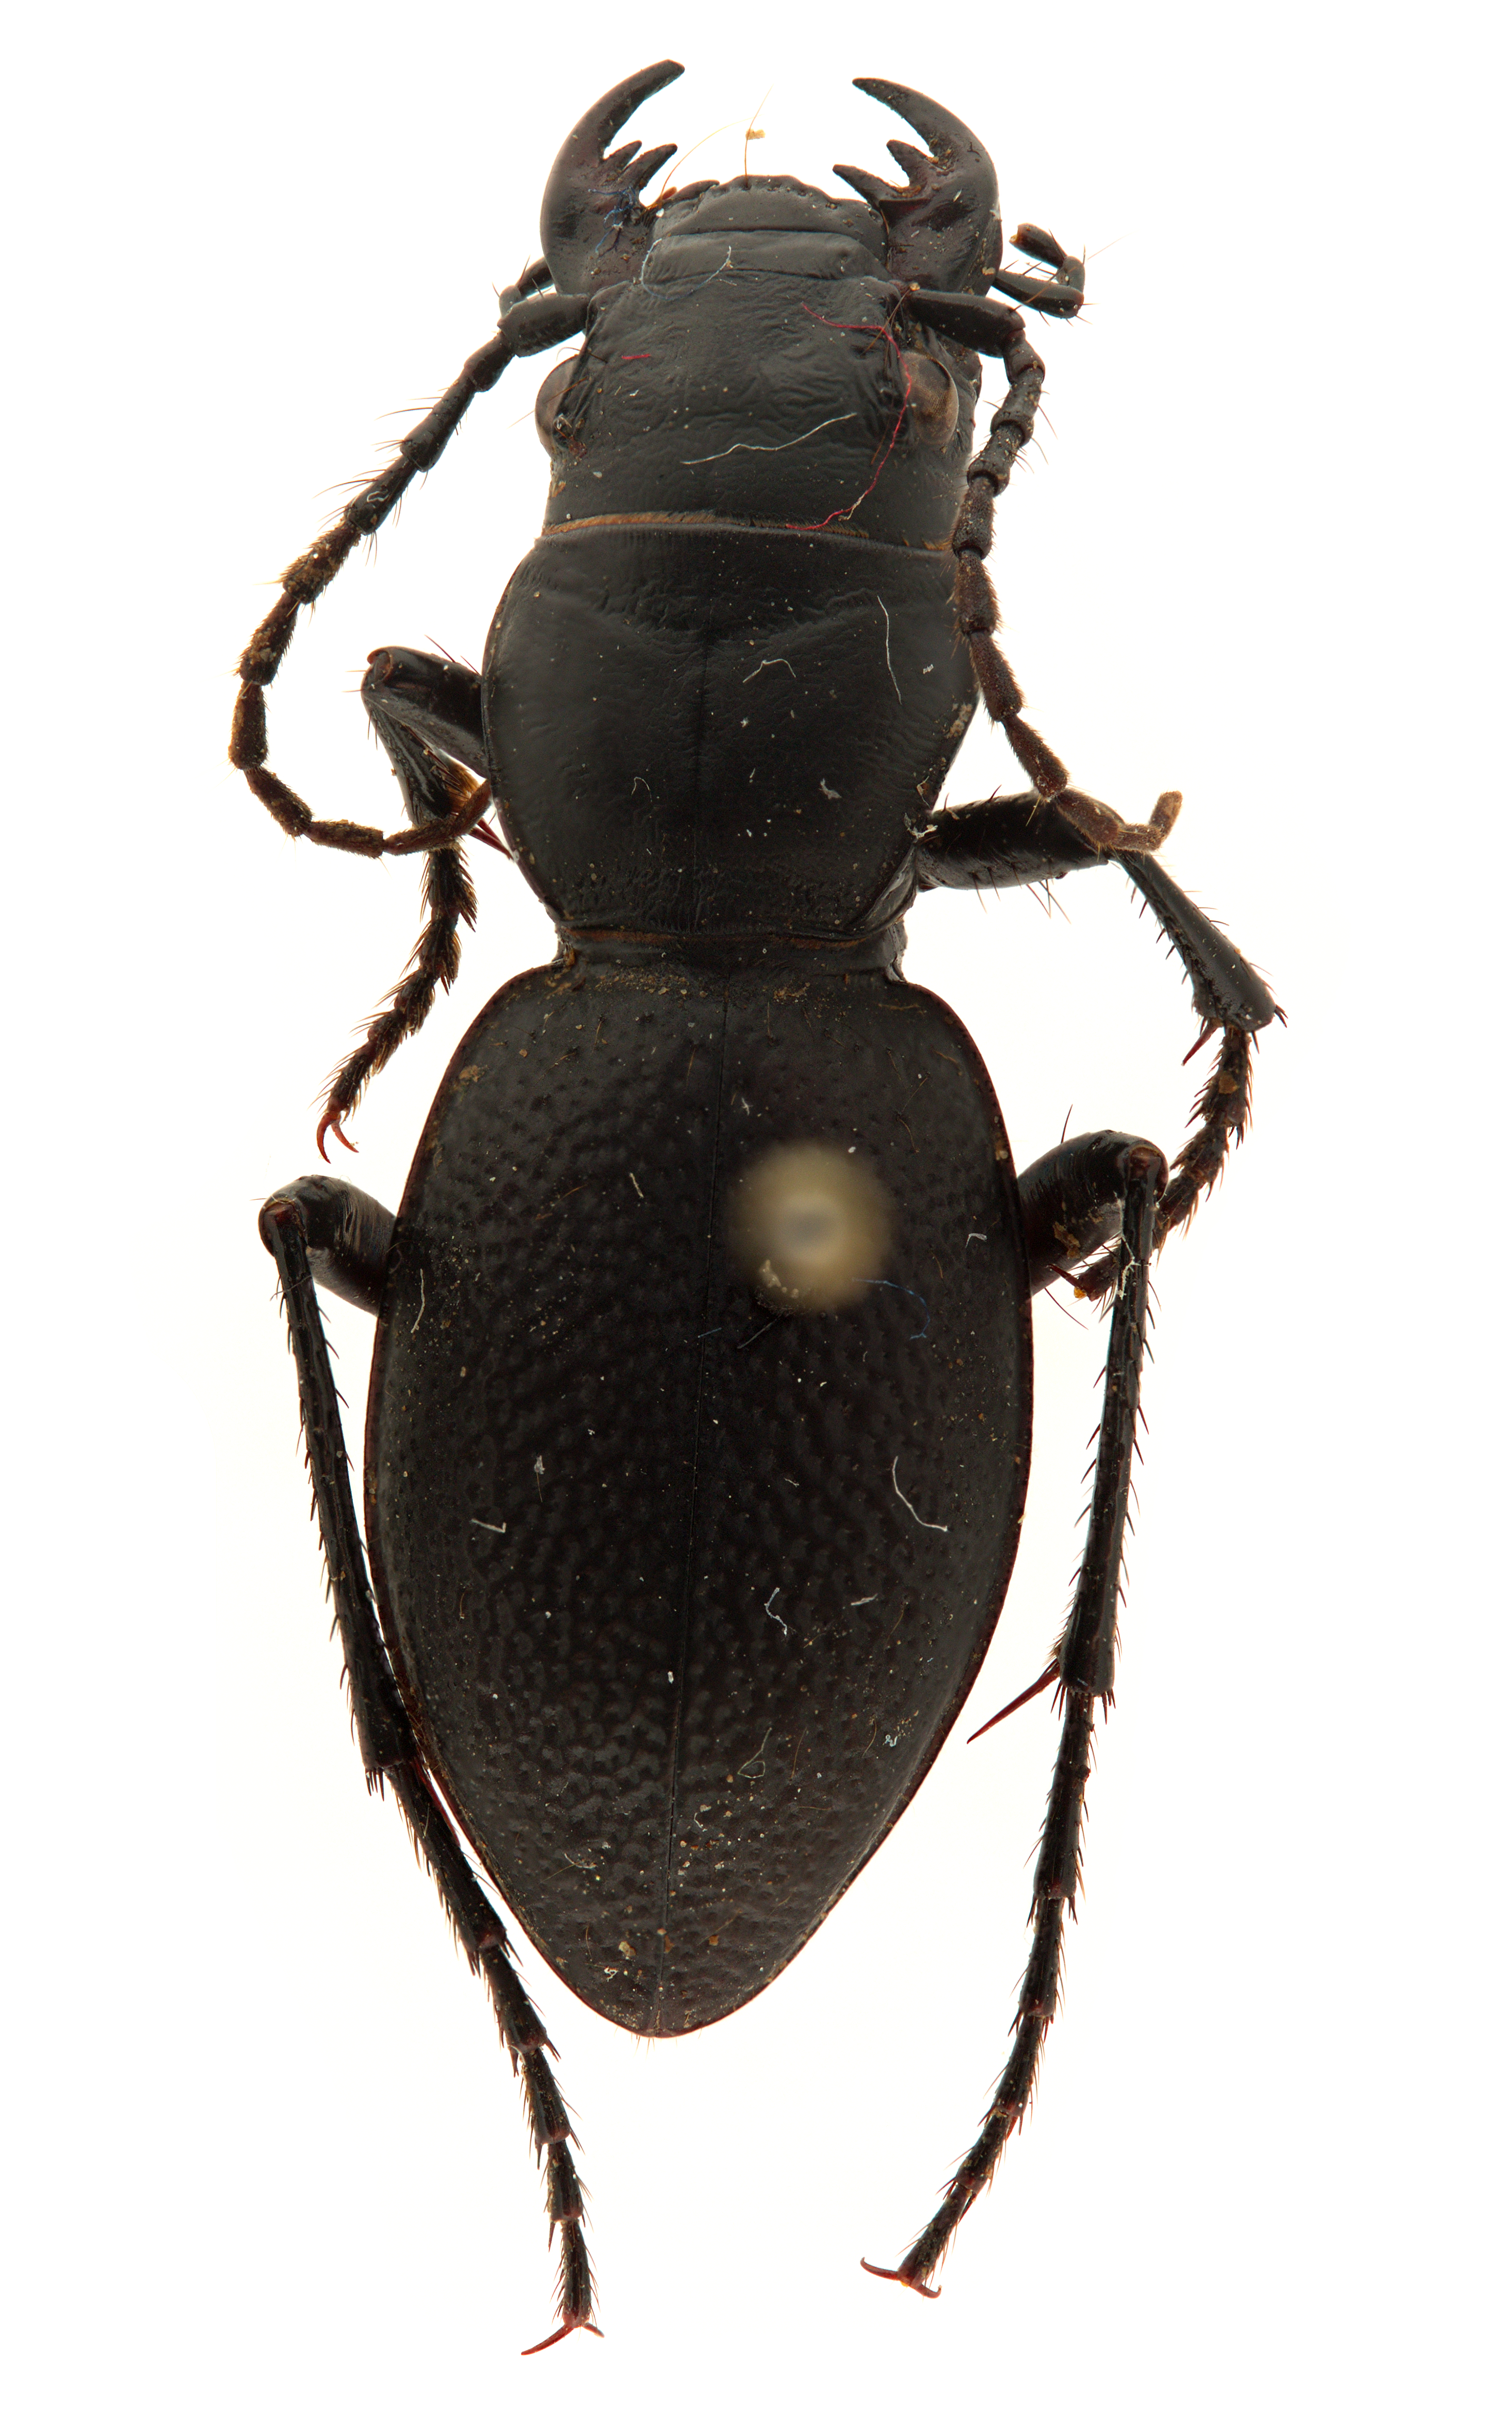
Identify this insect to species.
Omus sequoiarum (also Omus californicus)
